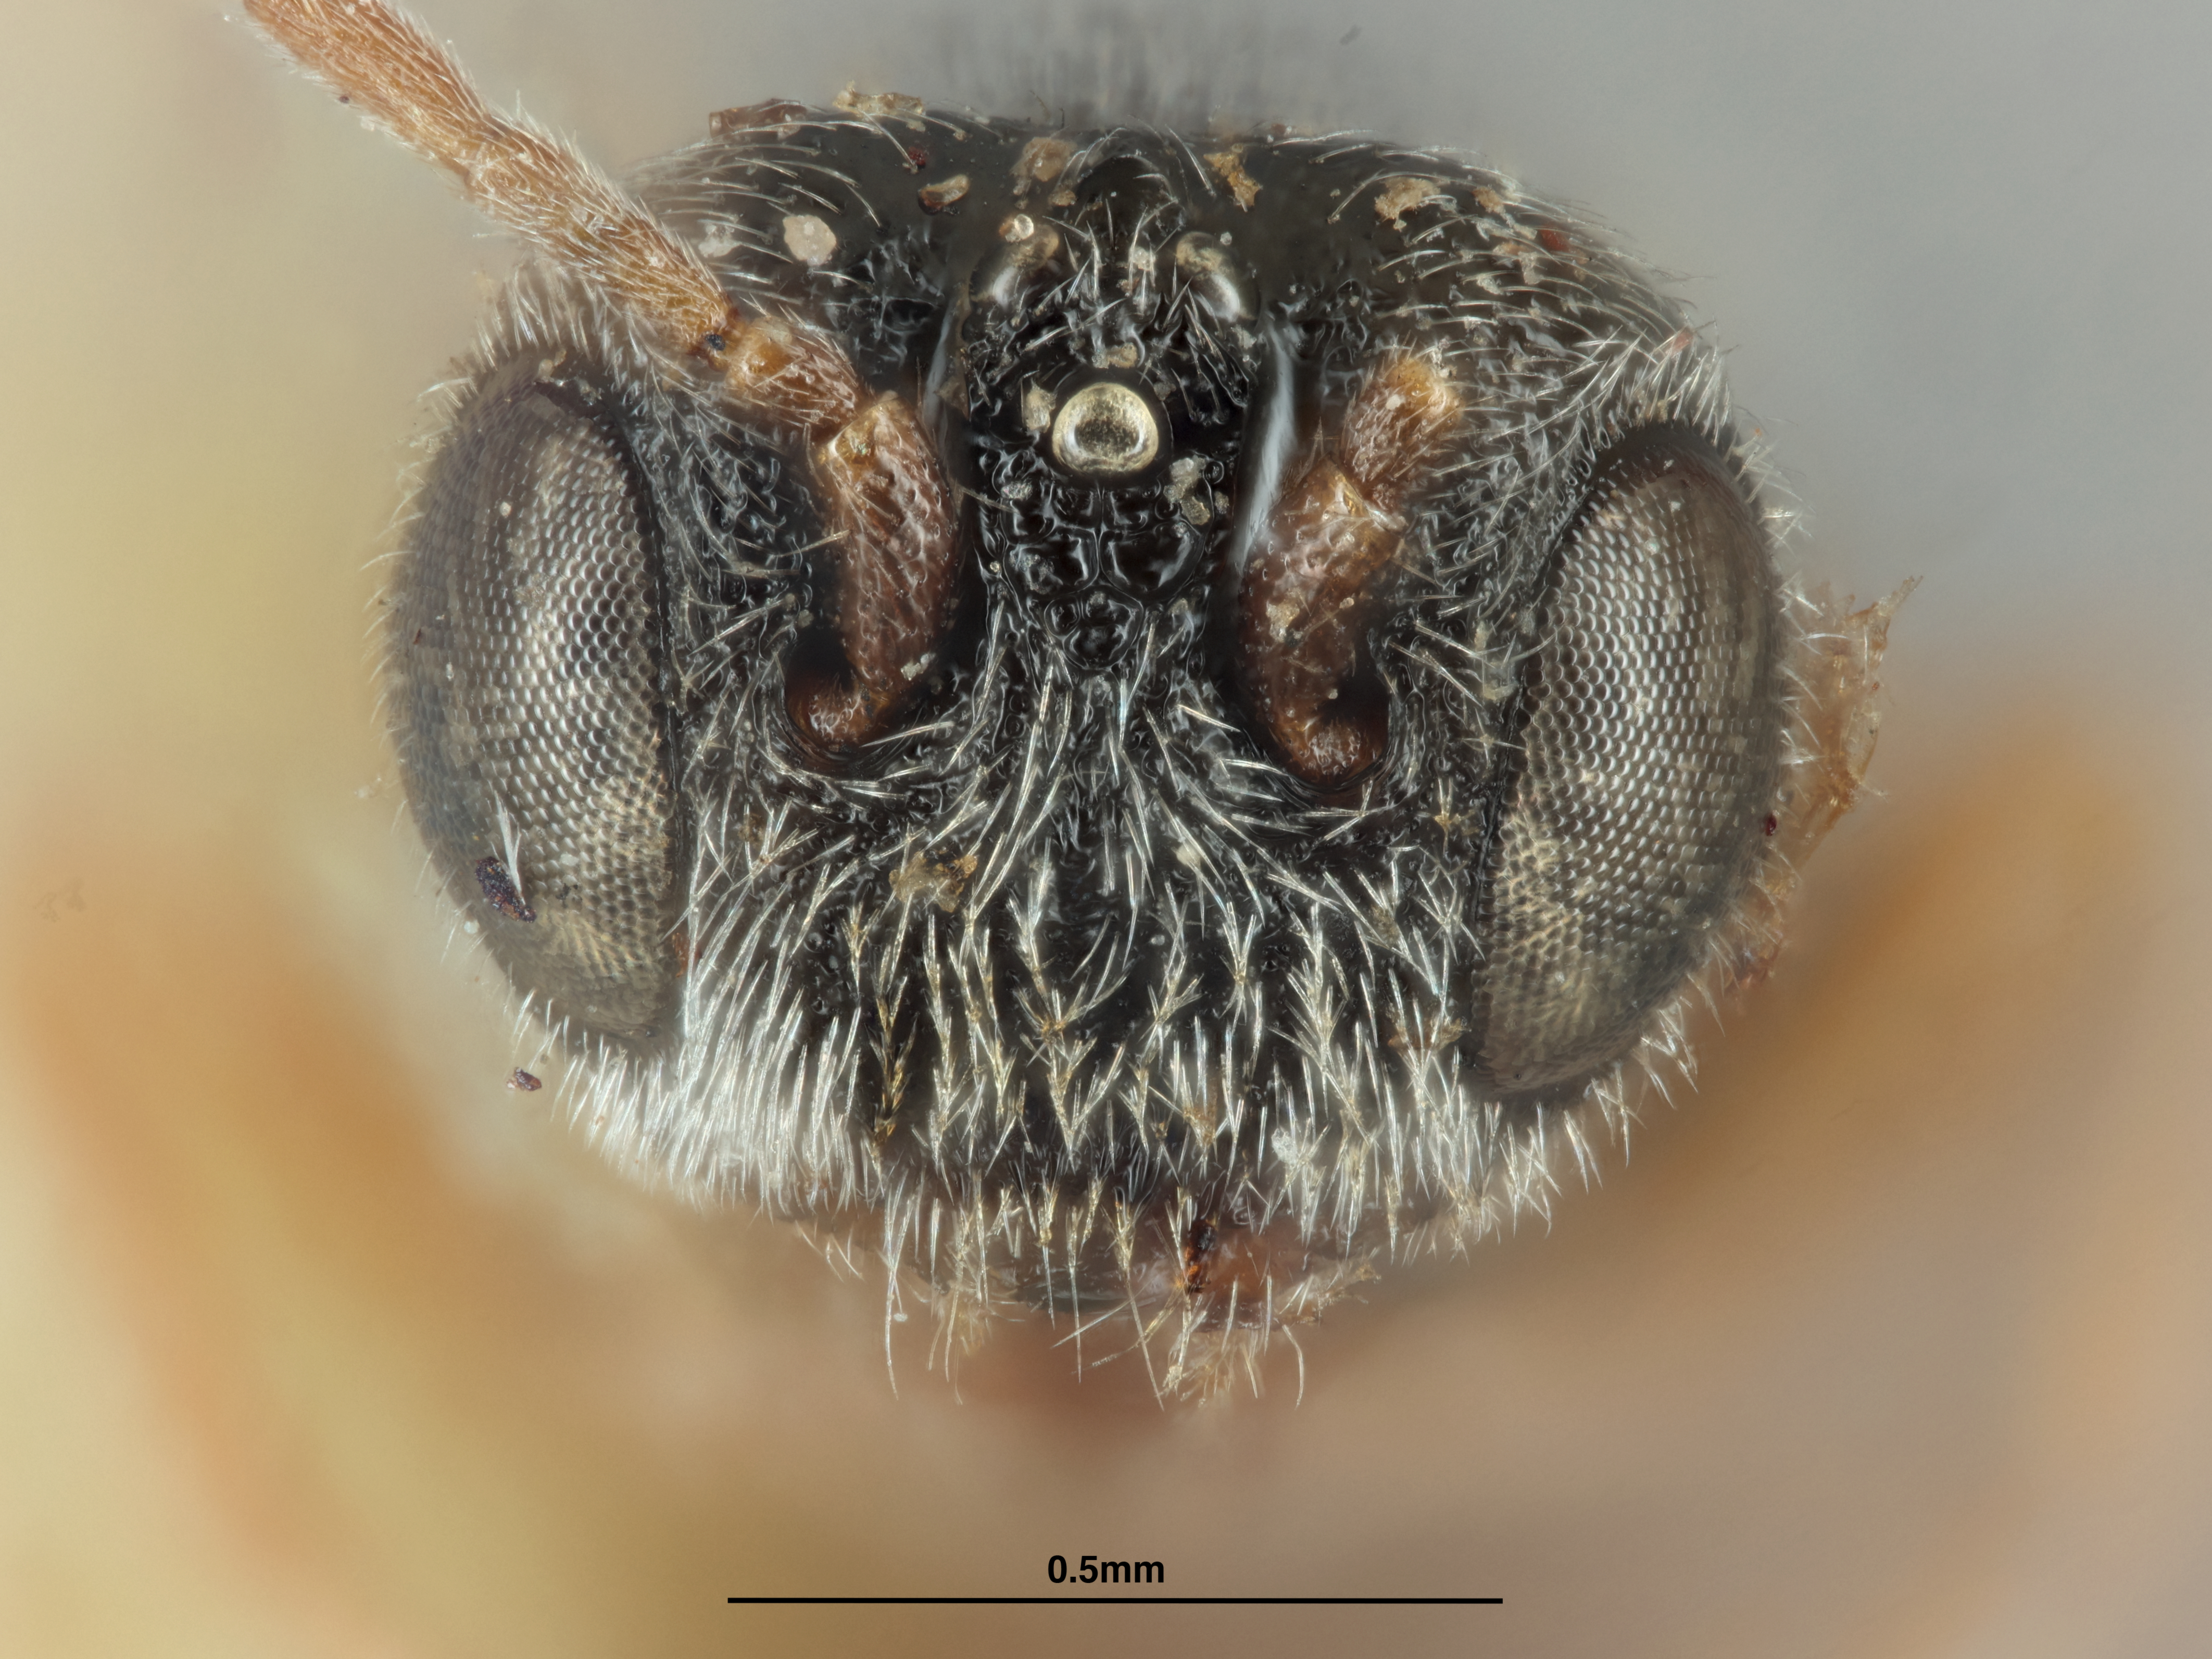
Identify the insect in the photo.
Urosigalphus salsola
